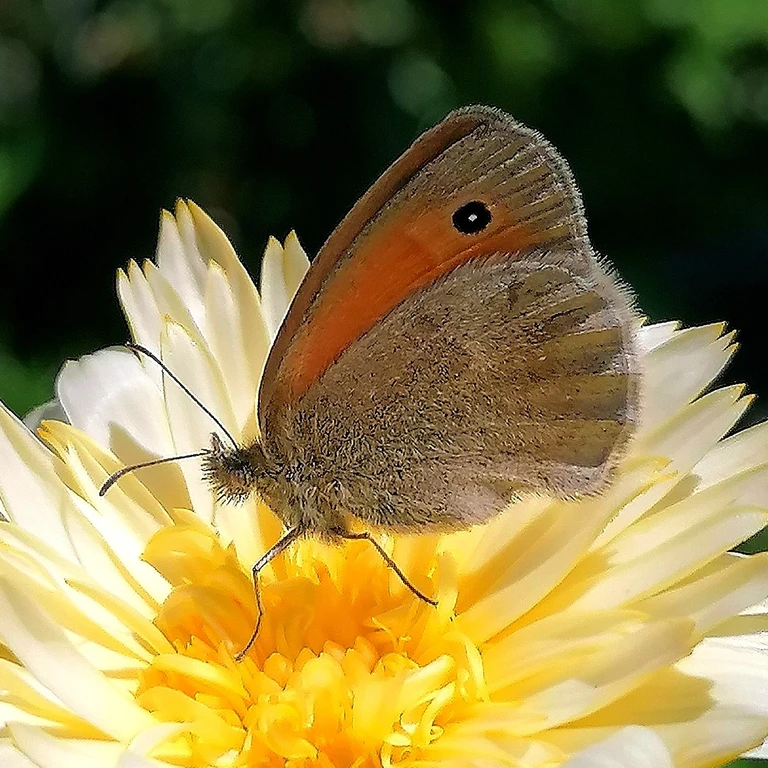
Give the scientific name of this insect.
Coenonympha pamphilus
